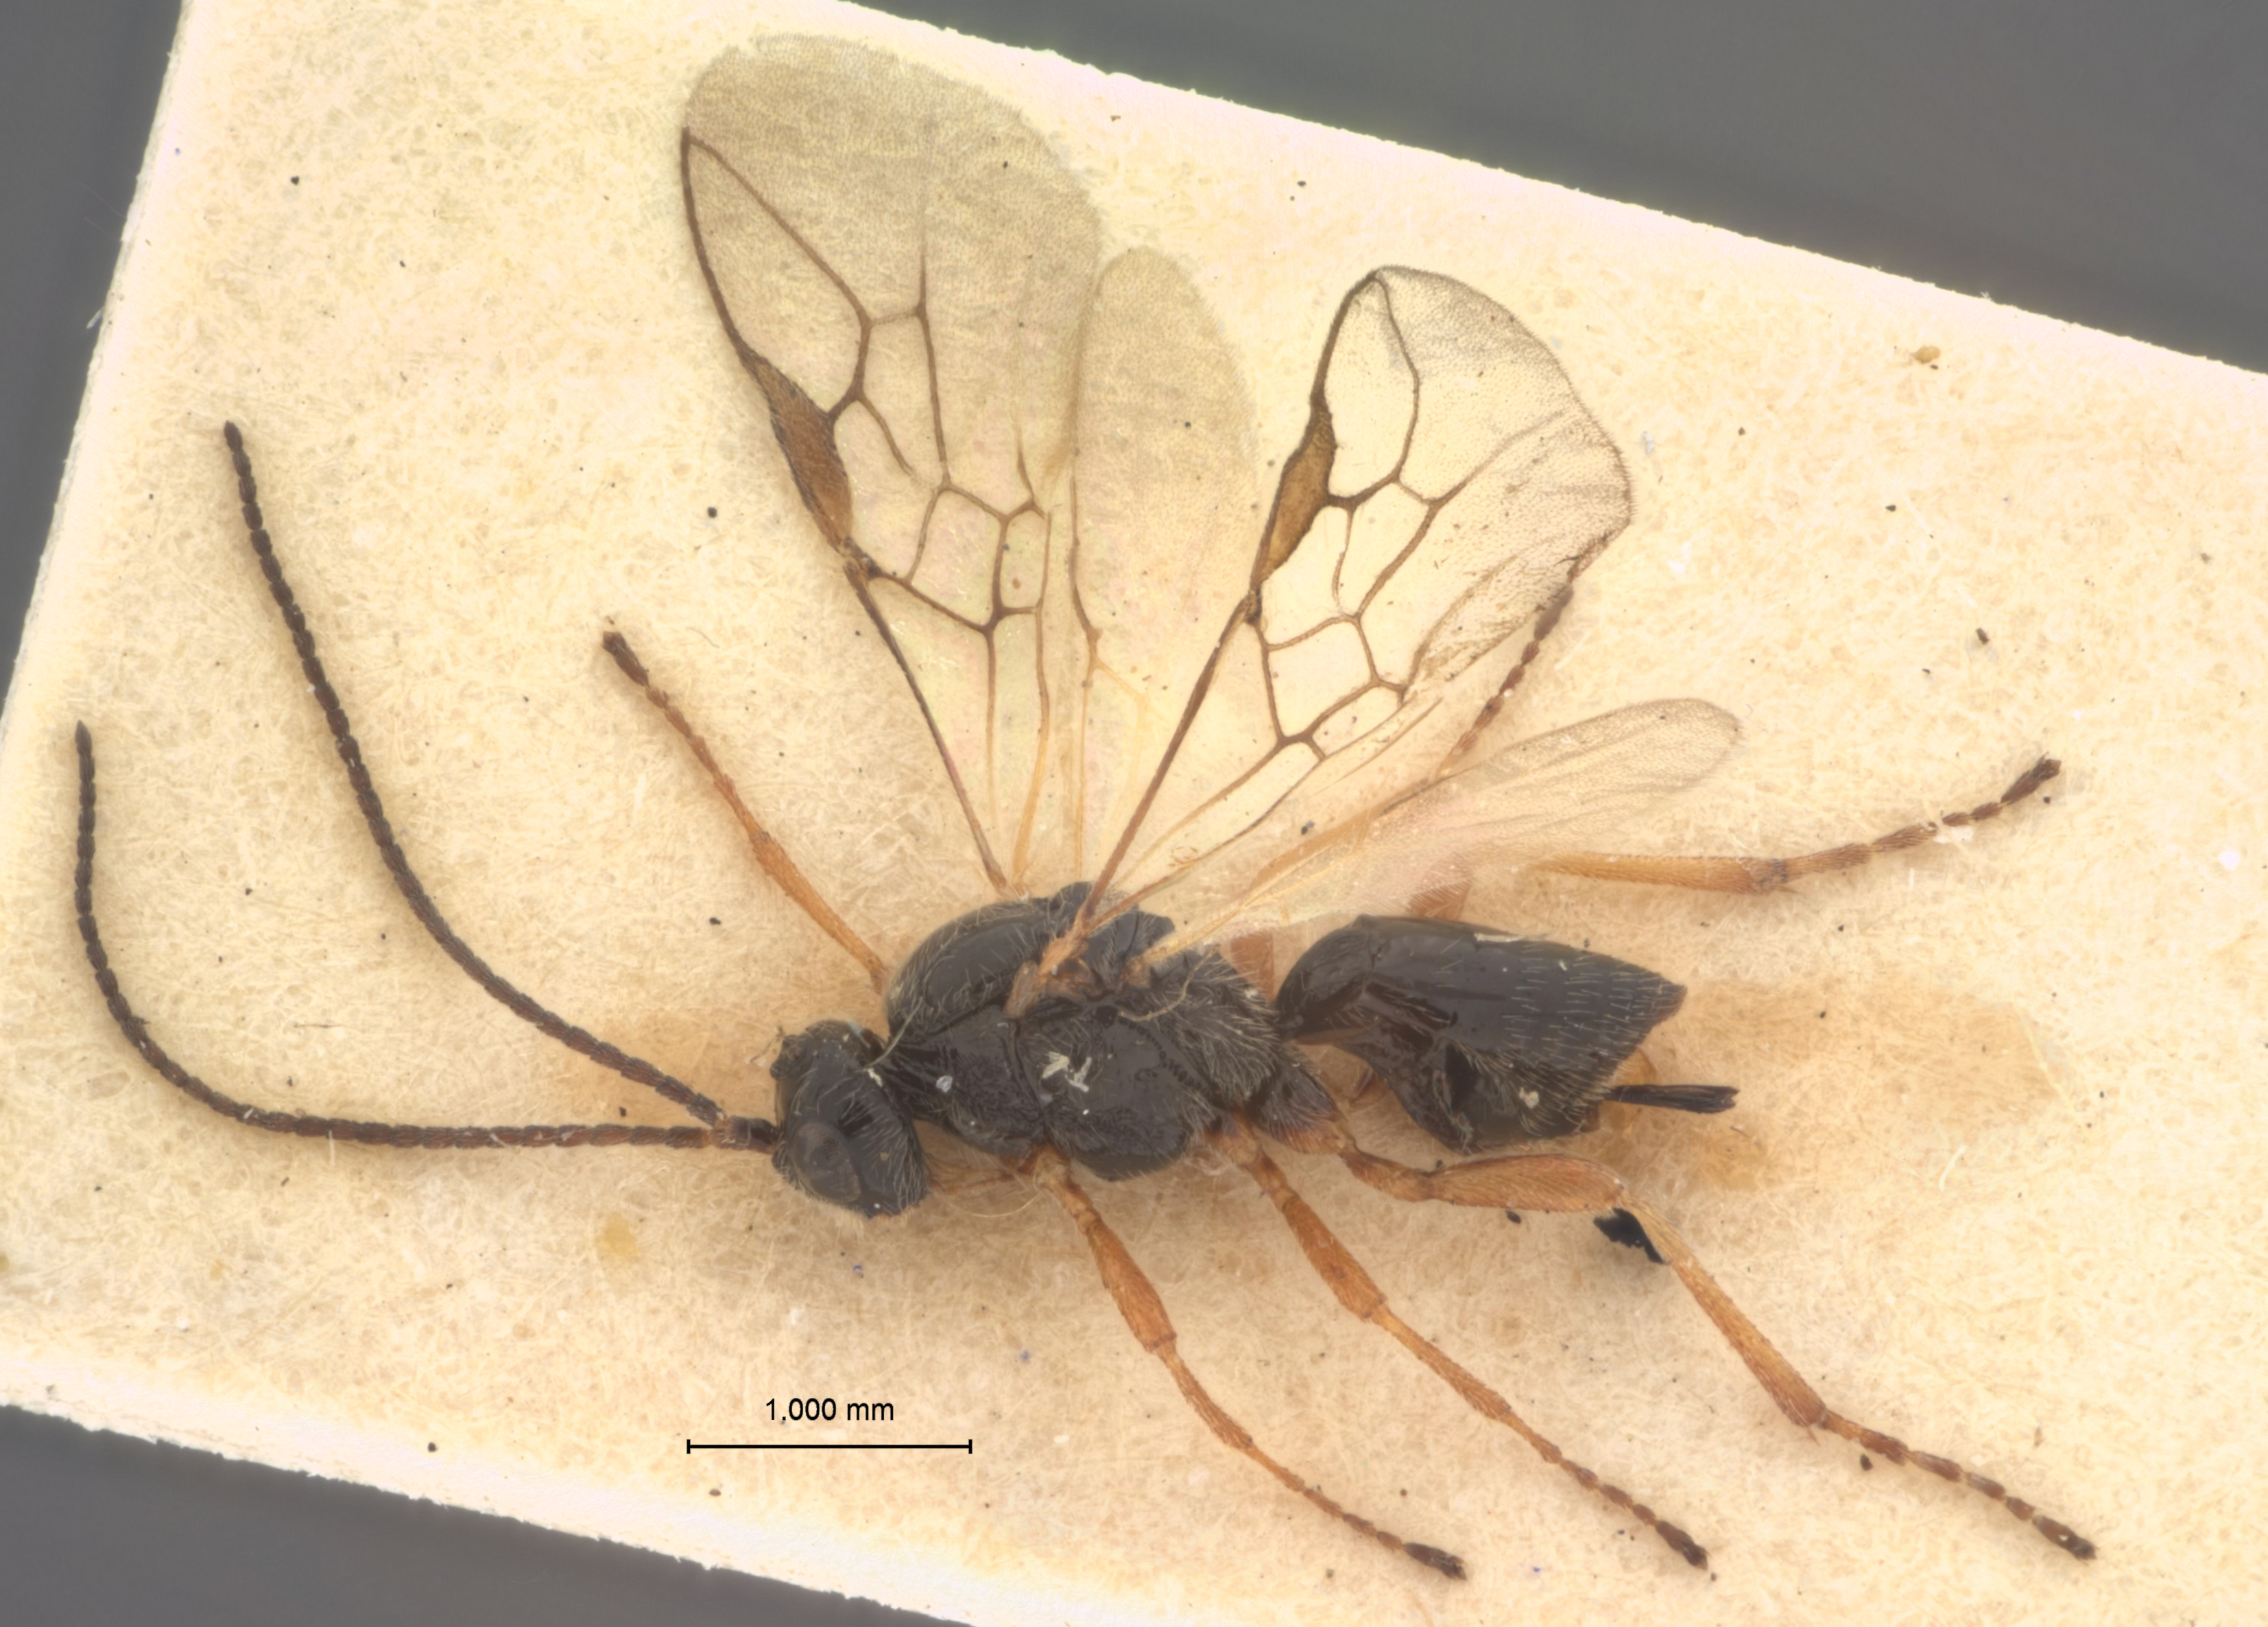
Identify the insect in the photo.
Opius arenarius
